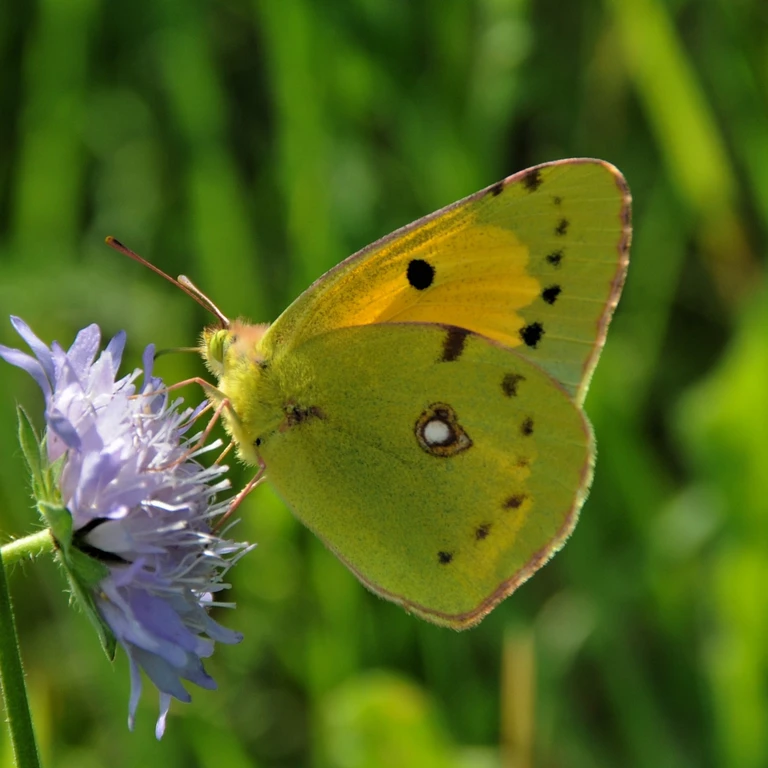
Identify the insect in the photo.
Colias croceus
